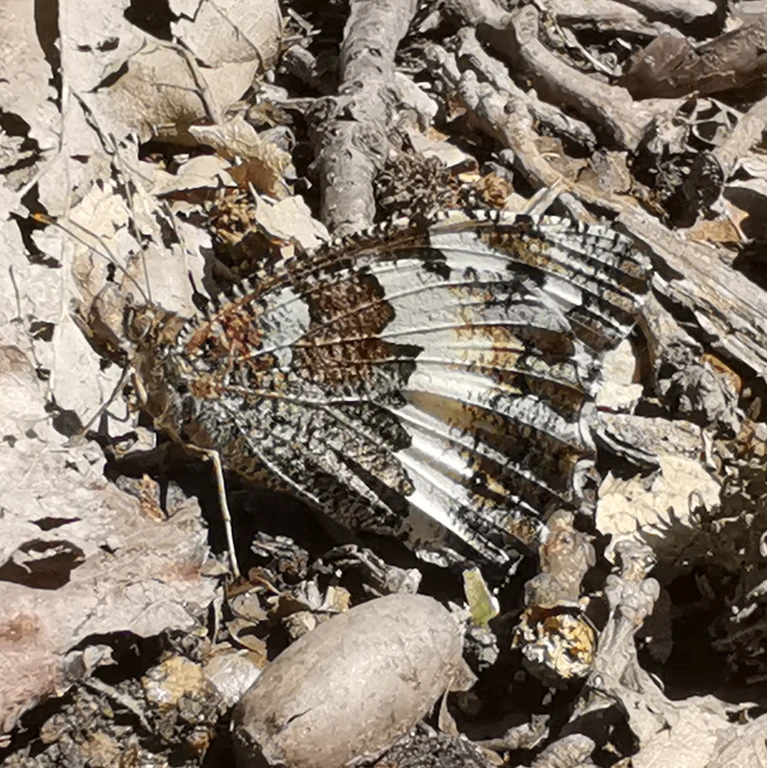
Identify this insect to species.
Brintesia circe
